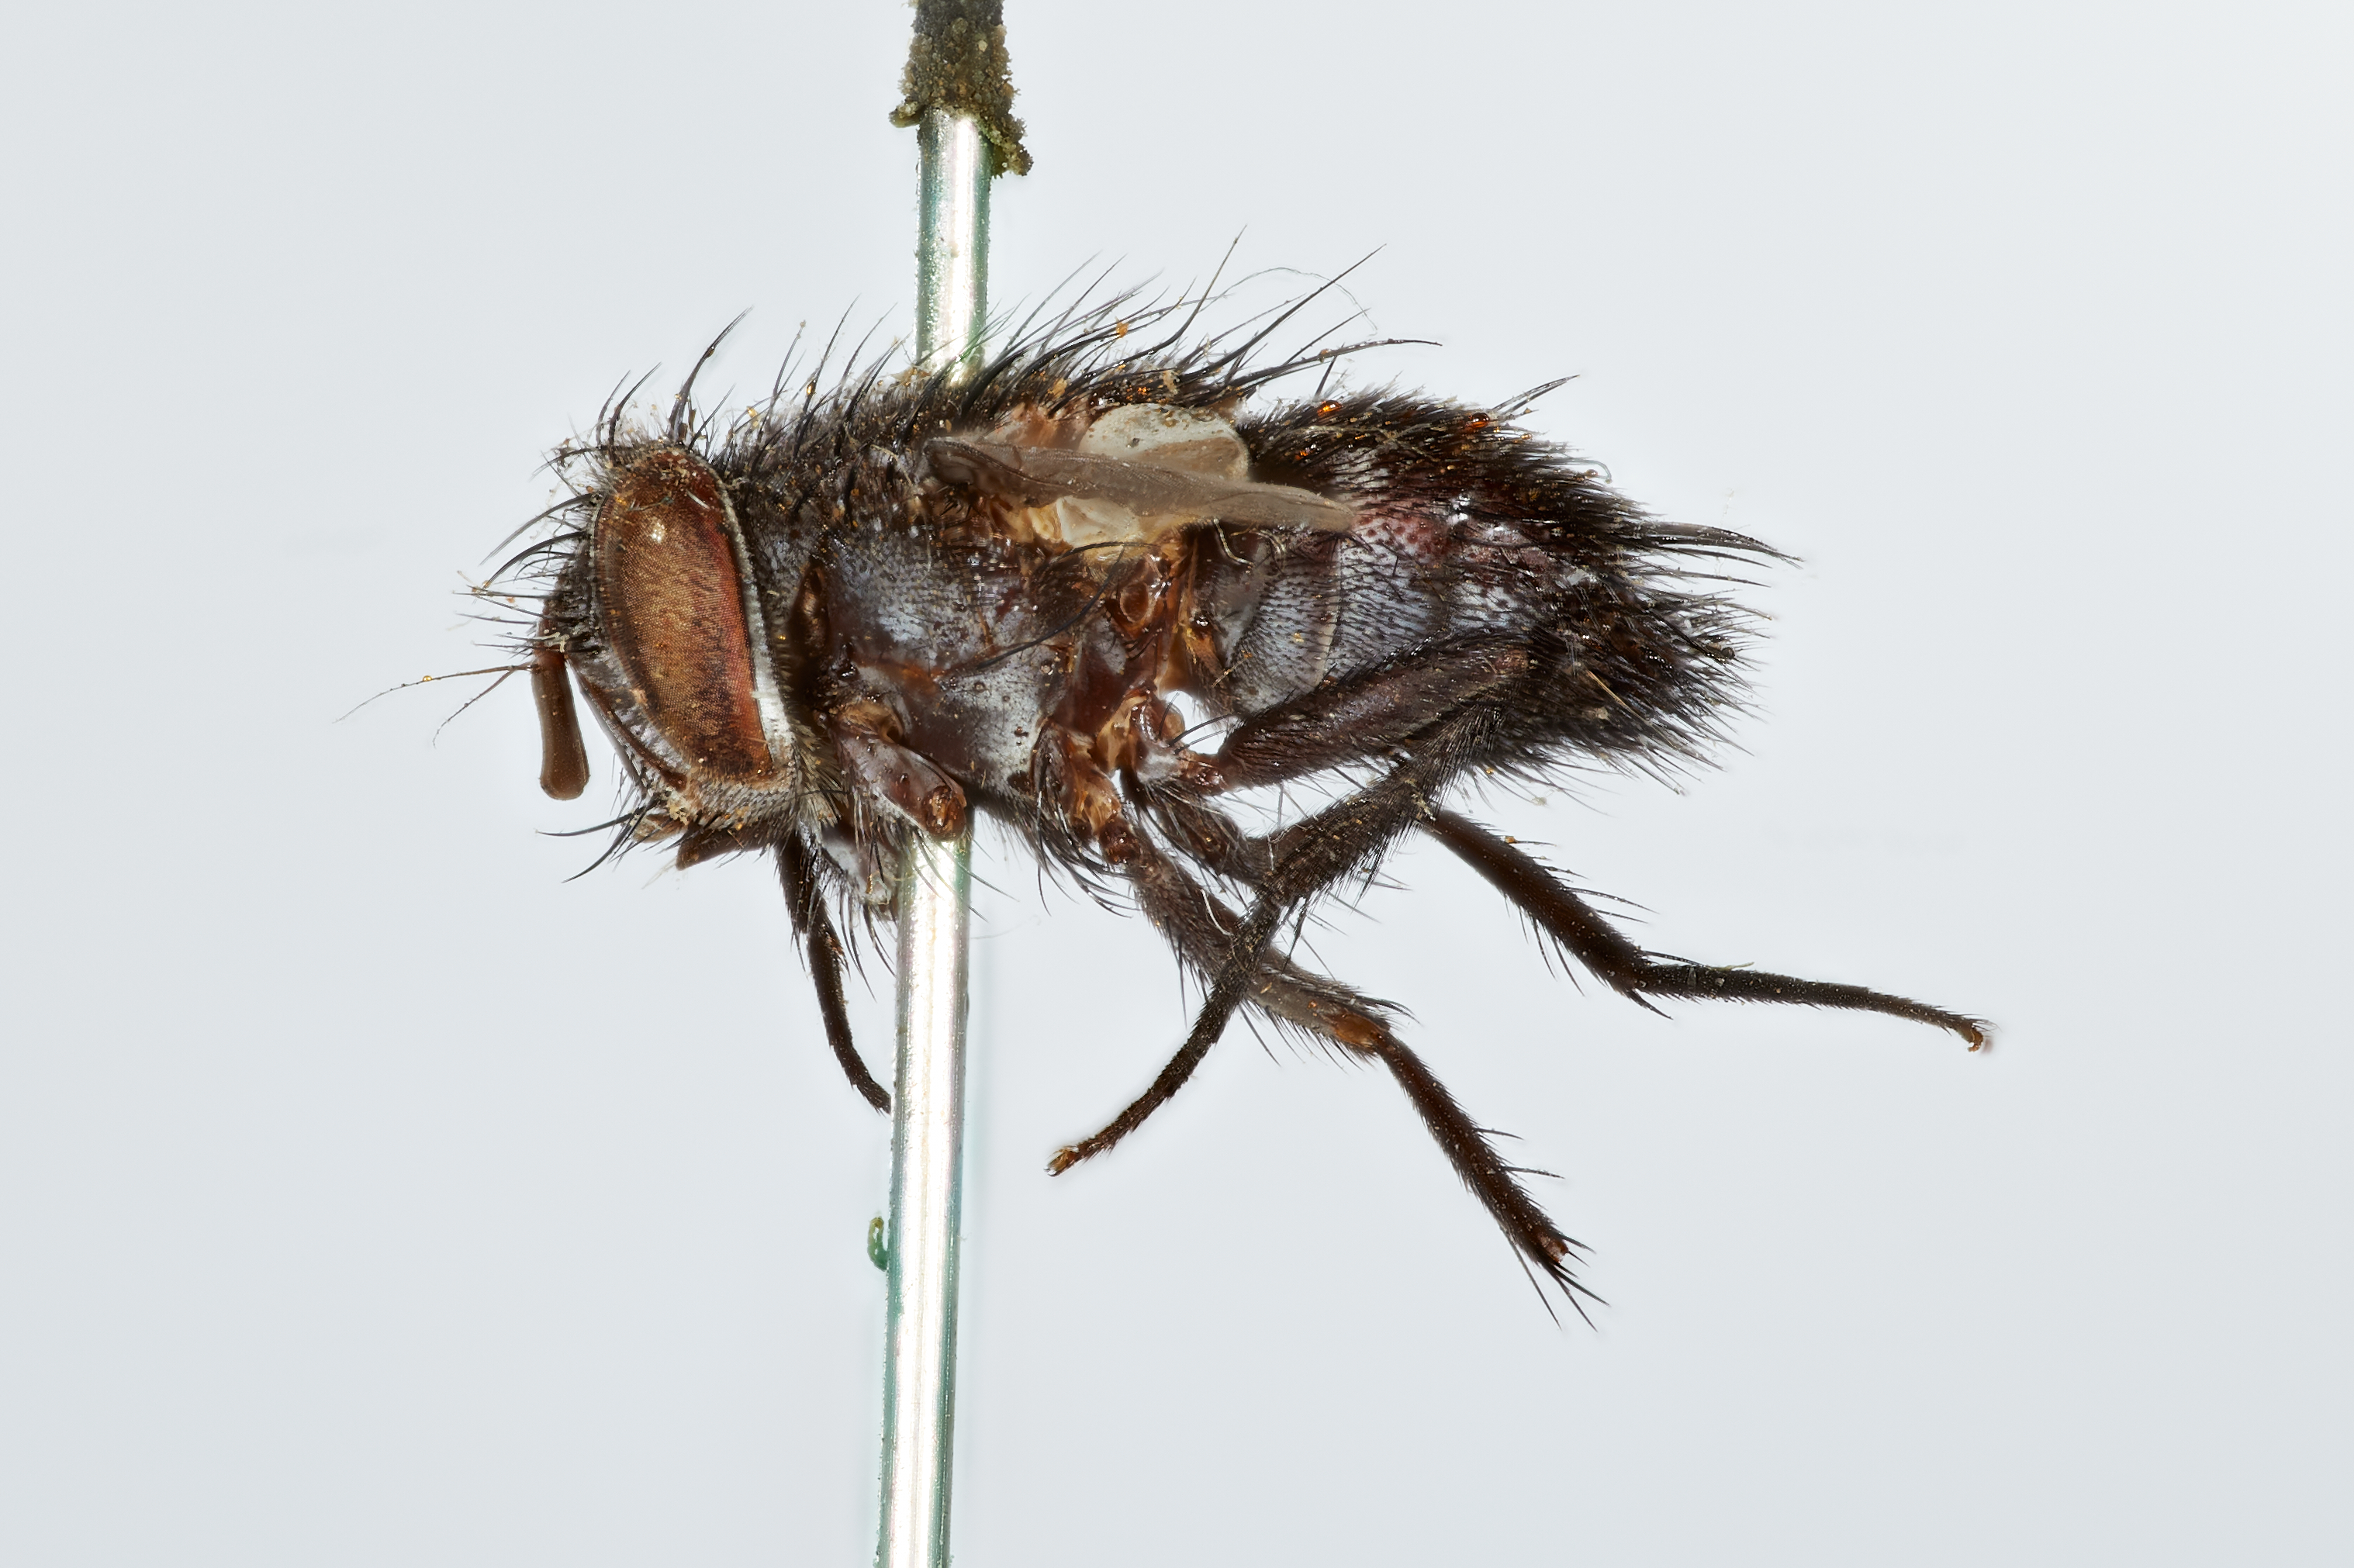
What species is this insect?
Oxexorista thompsoni
